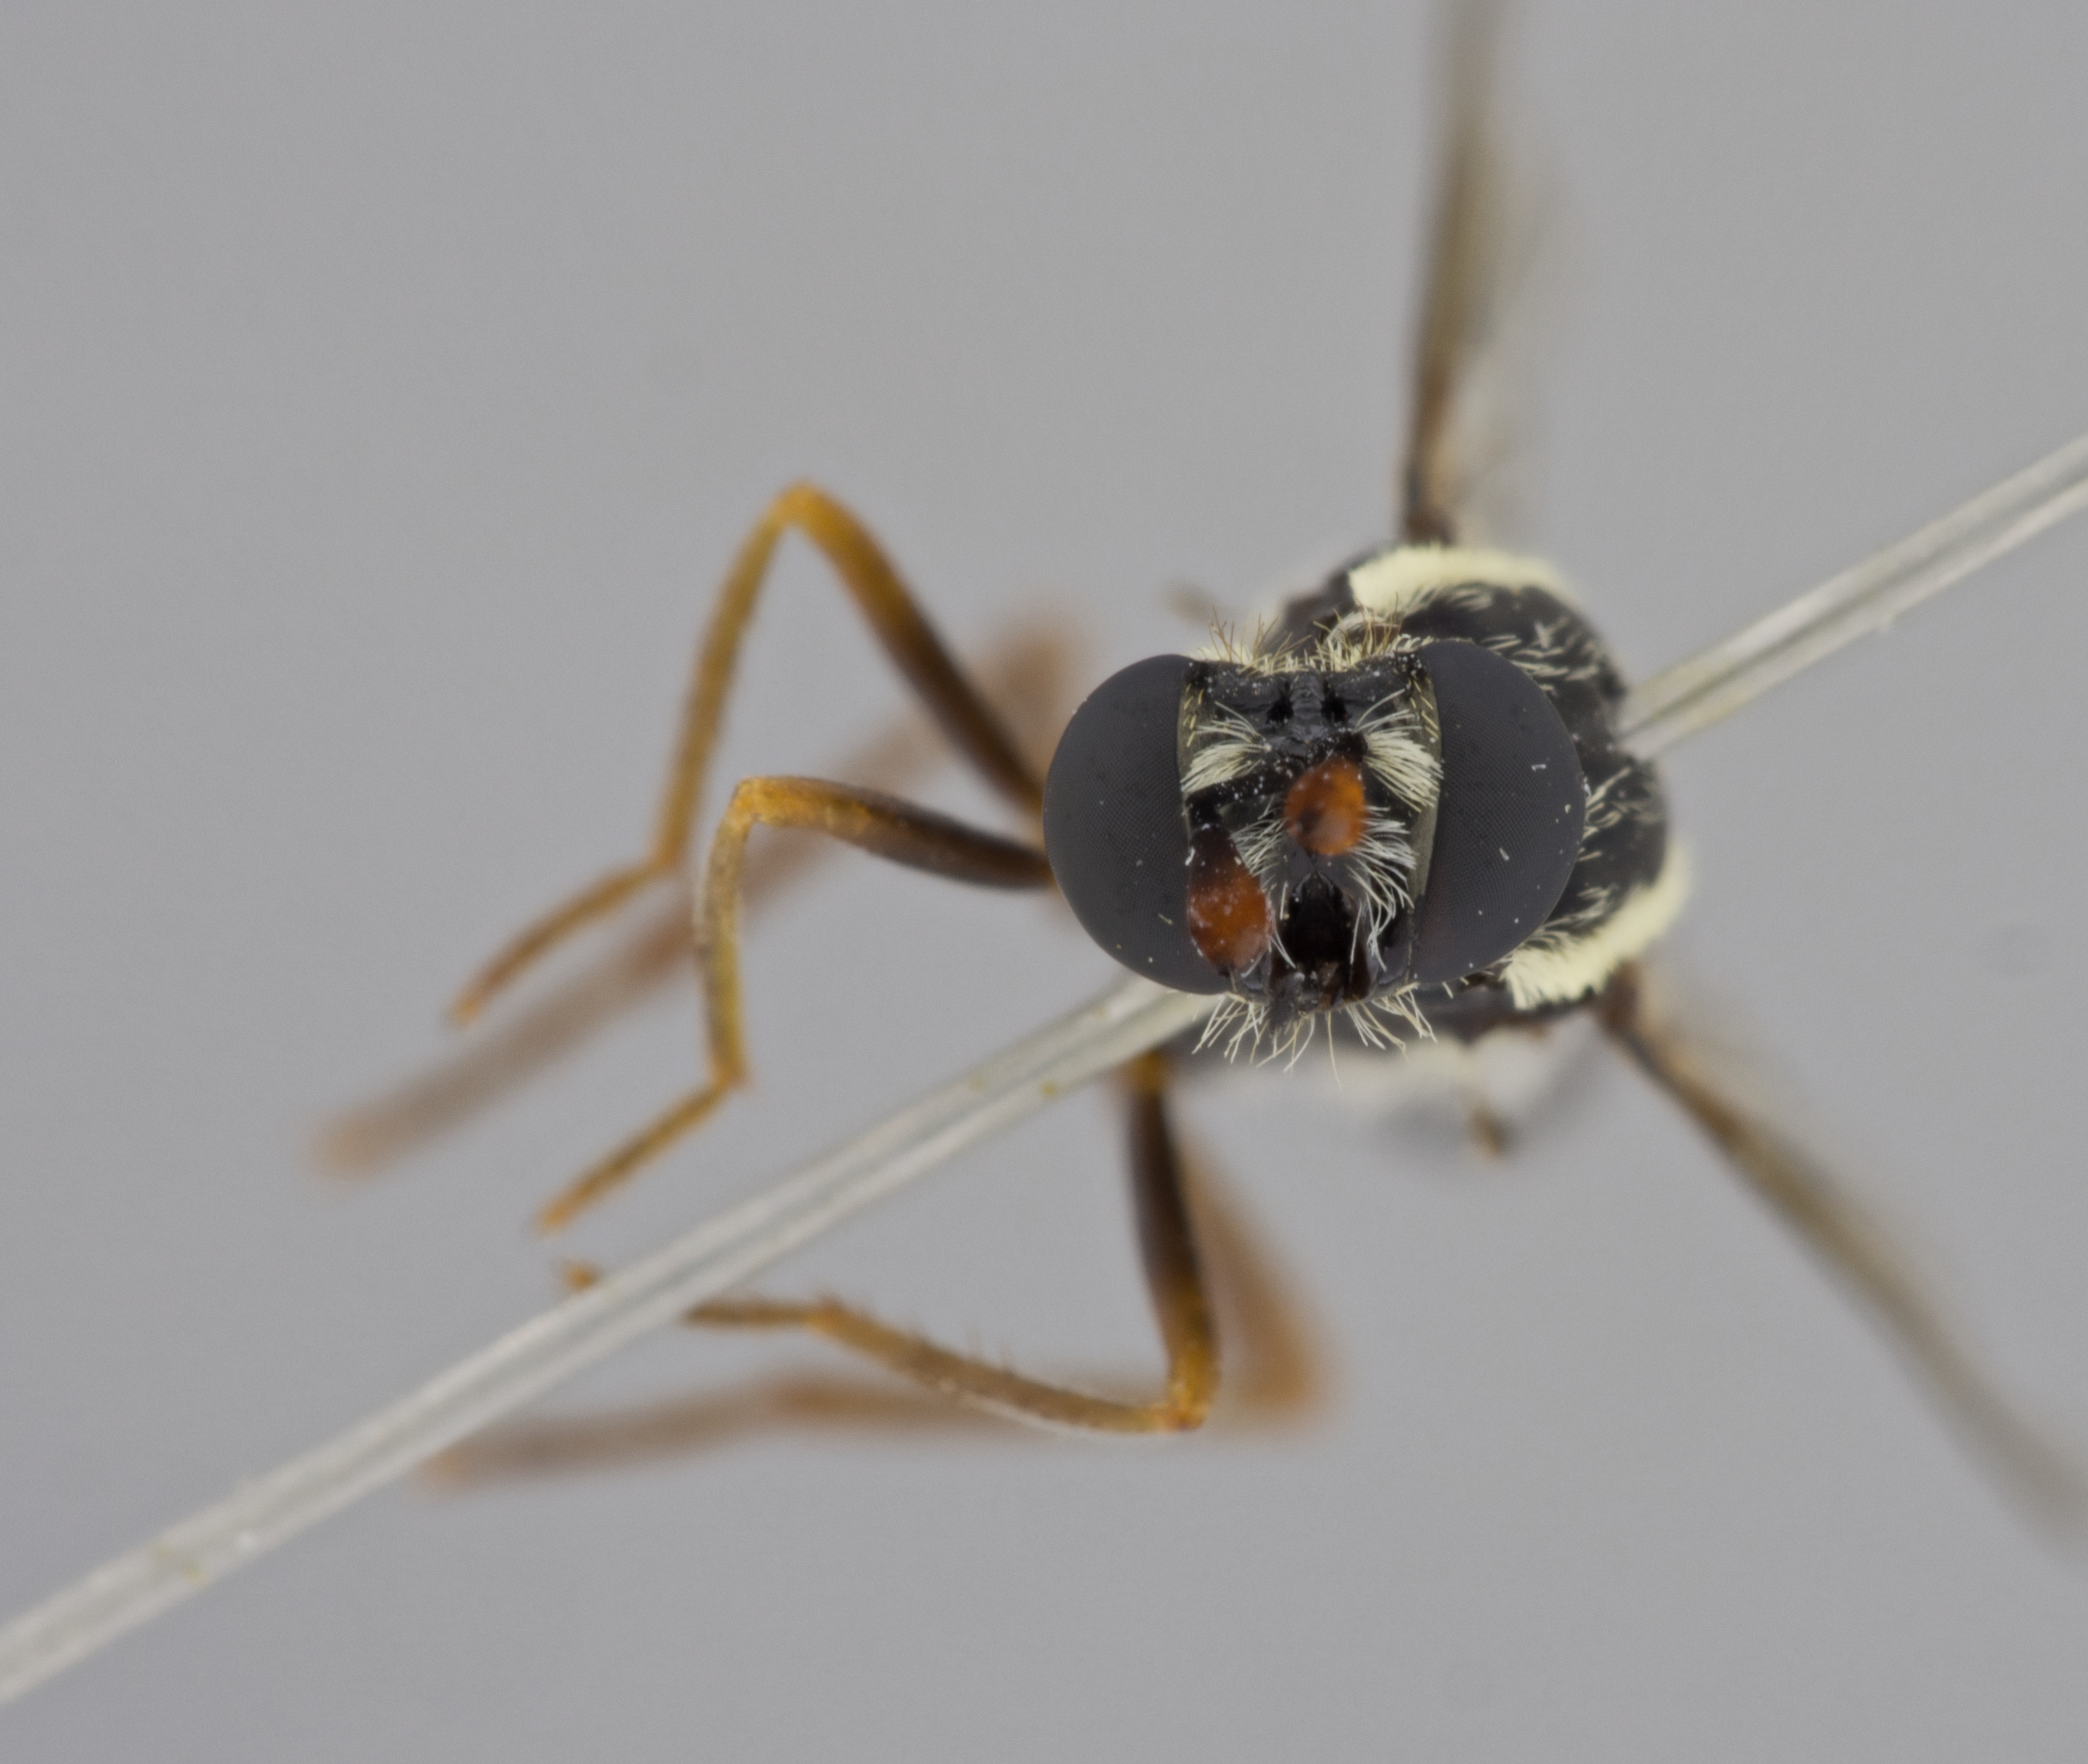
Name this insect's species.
Pseudonomoneura micheneri
